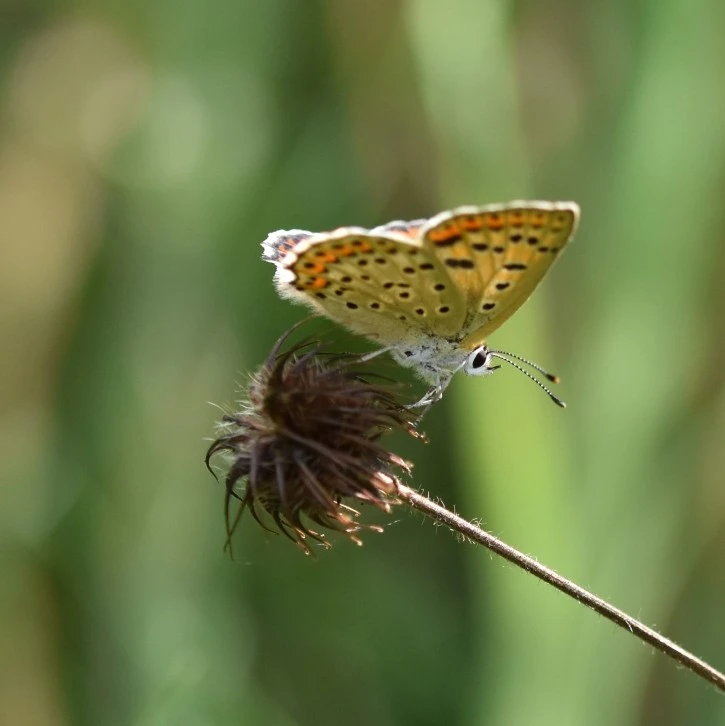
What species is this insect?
Lycaena tityrus (also Loweia tityrus)
